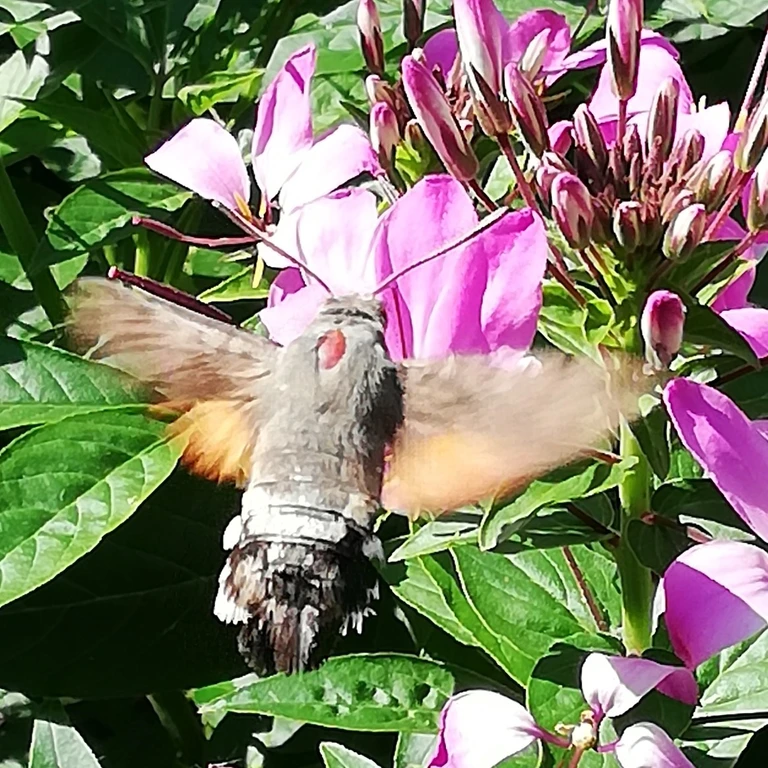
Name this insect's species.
Macroglossum stellatarum
